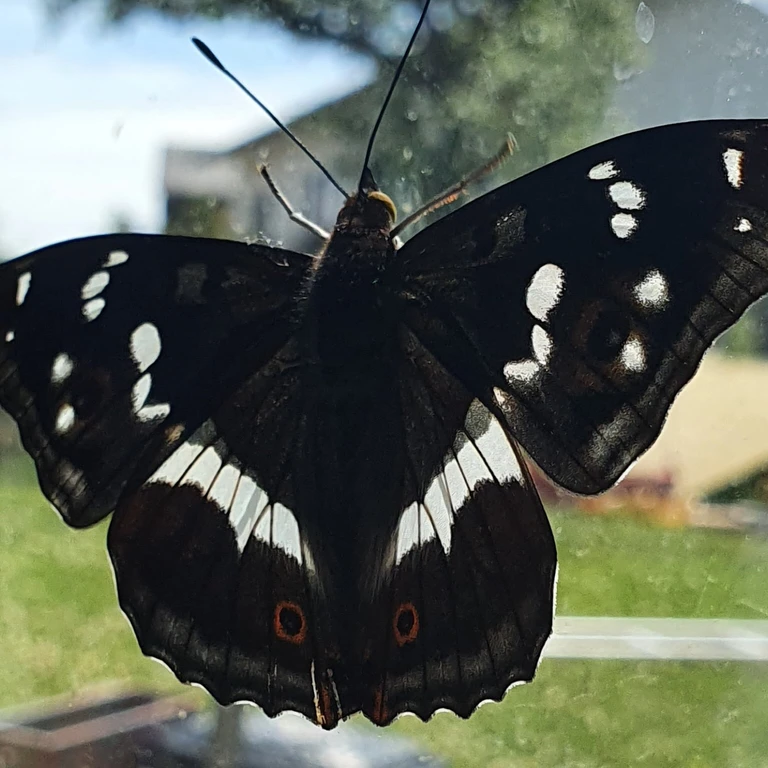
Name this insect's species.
Apatura iris
